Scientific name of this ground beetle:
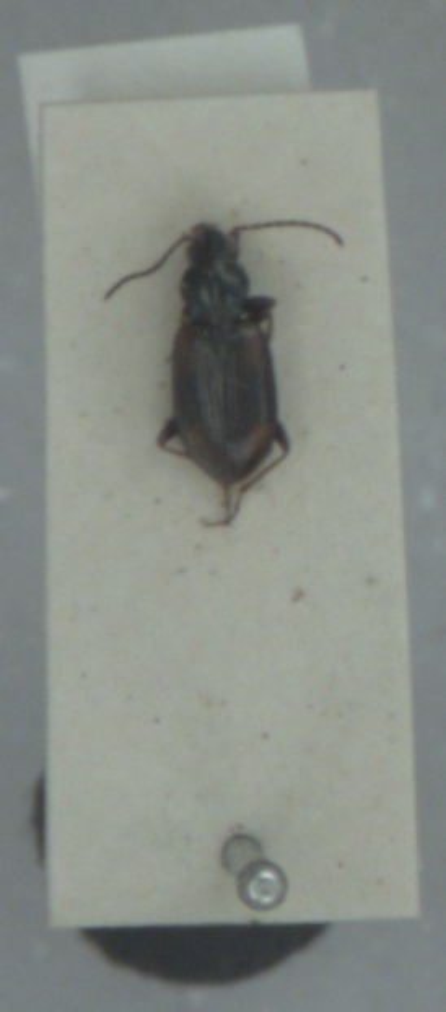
Bembidion bruxellense
